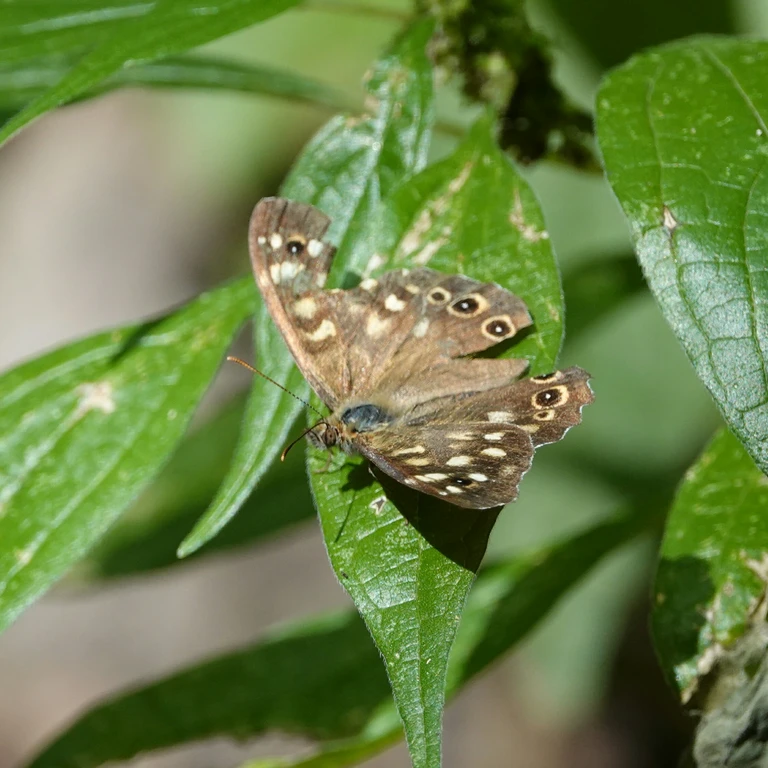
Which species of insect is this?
Pararge aegeria
